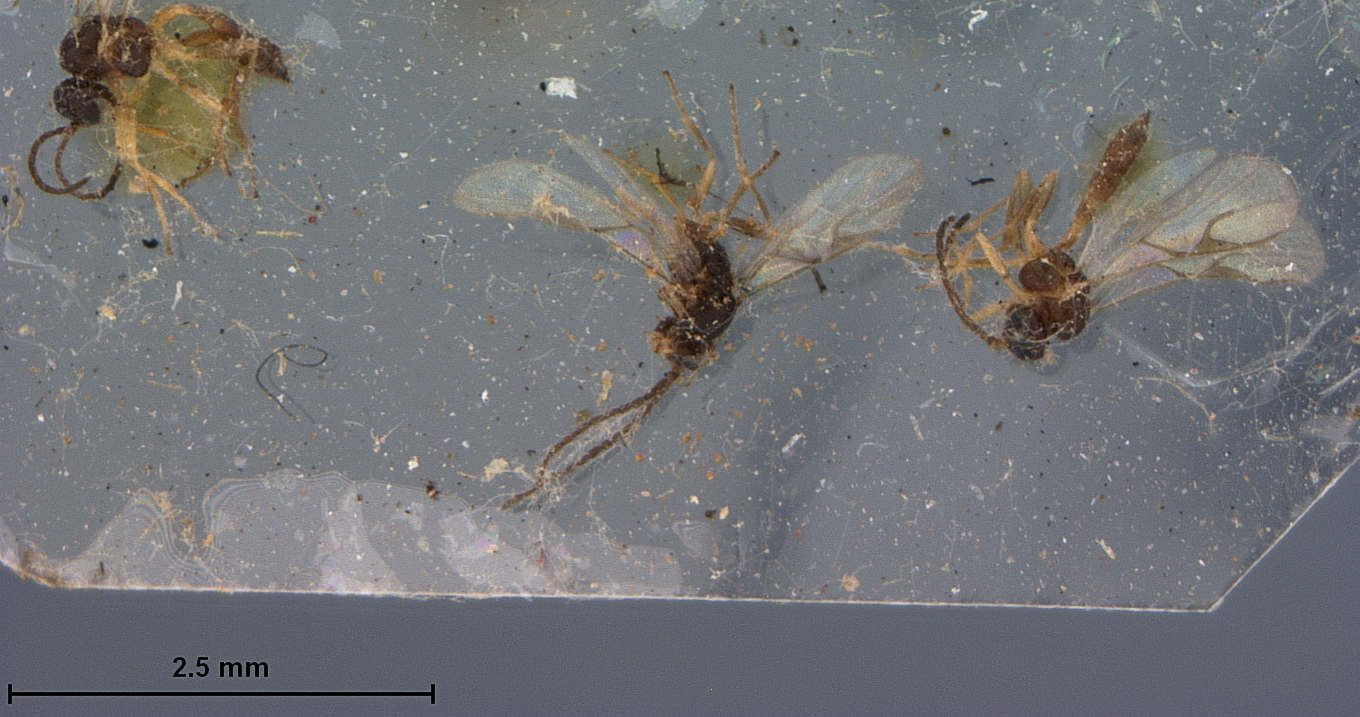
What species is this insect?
Aphidius salicis
